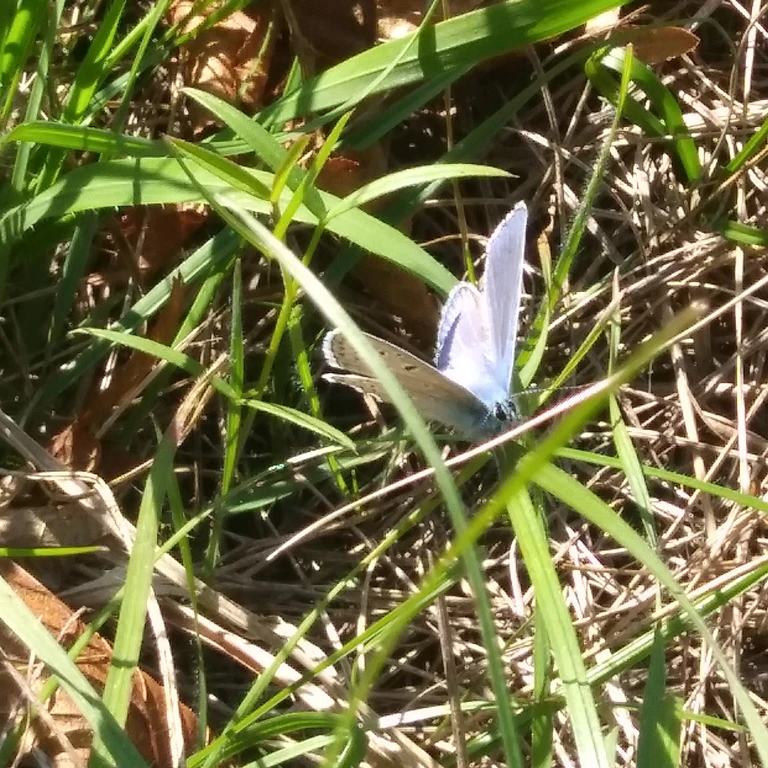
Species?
Polyommatus icarus
